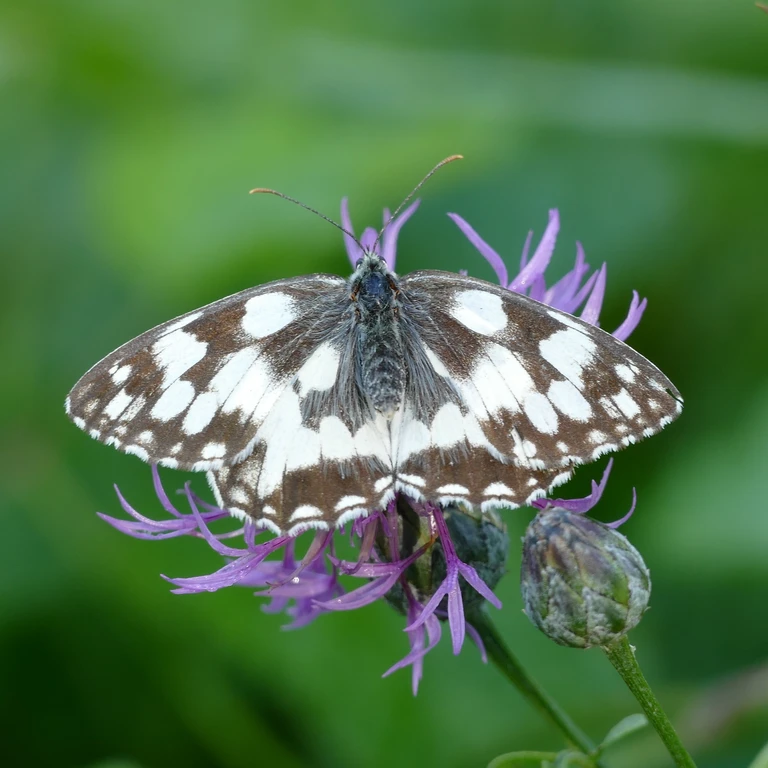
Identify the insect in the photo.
Melanargia galathea
